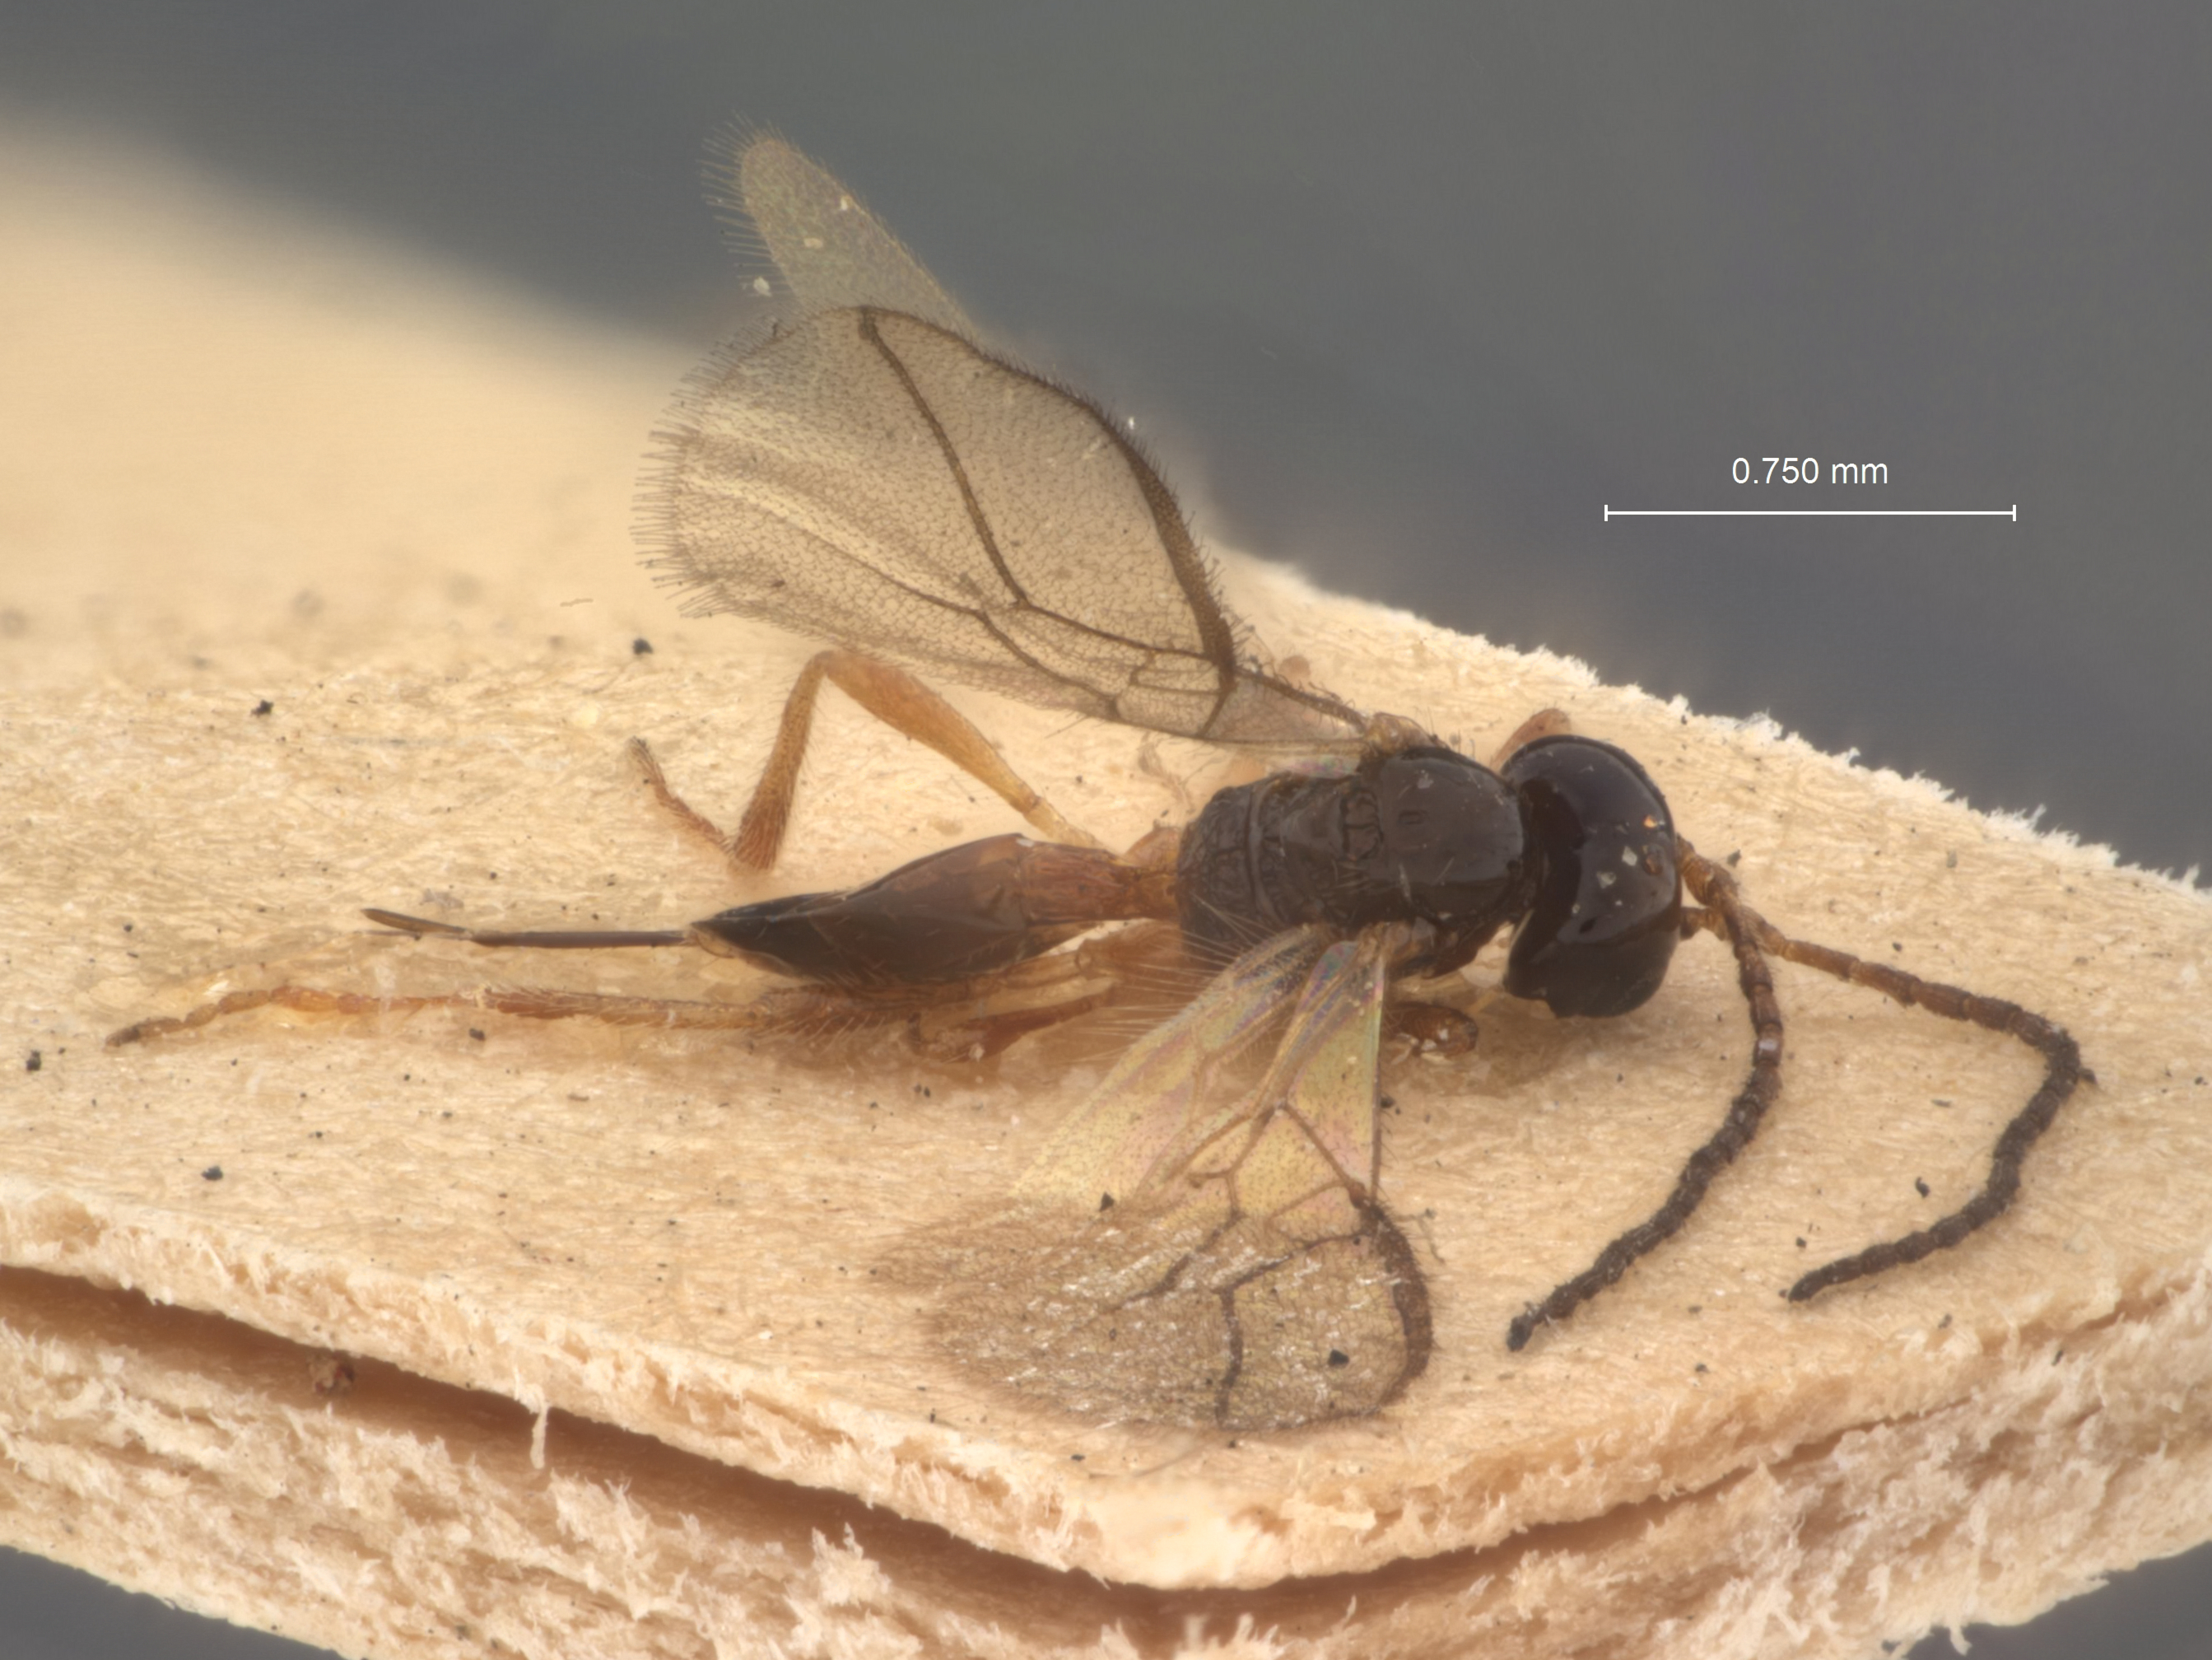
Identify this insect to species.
Aspilota falsifica
